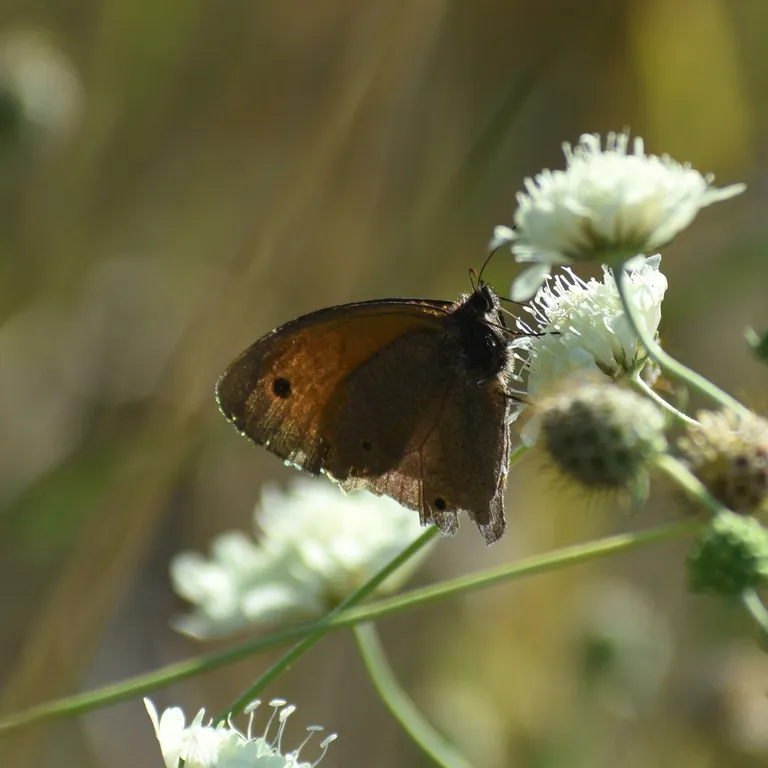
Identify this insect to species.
Maniola jurtina
